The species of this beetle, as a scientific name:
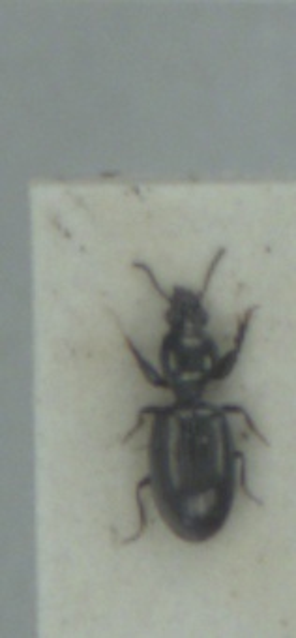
Dyschirius tristis
